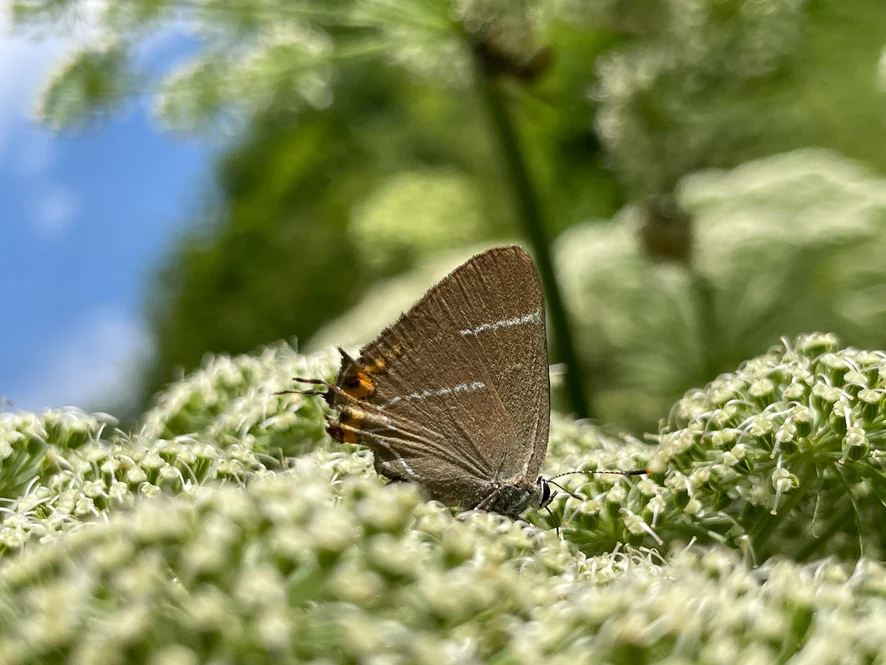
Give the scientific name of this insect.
Satyrium w-album
